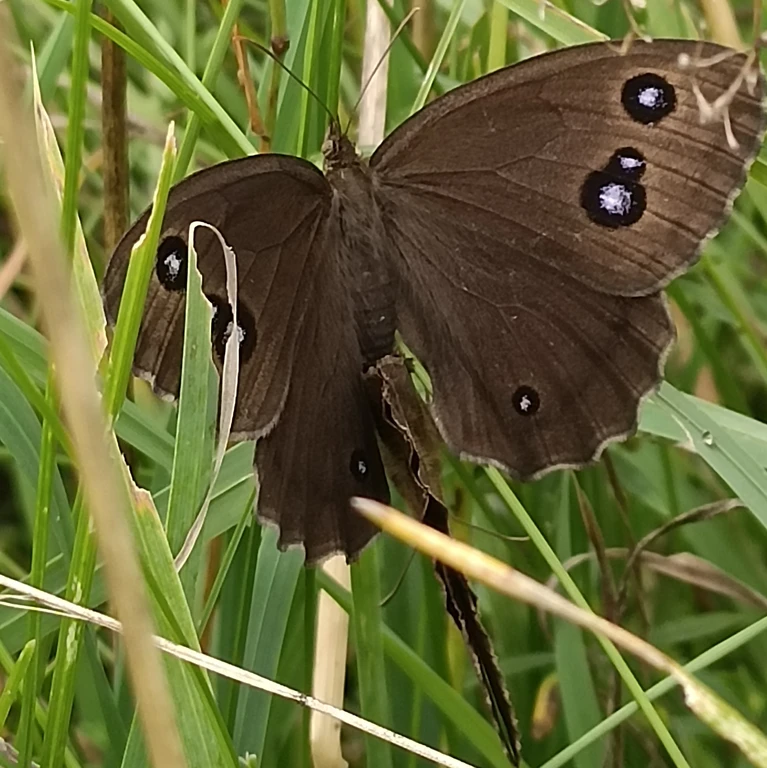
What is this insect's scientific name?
Minois dryas
